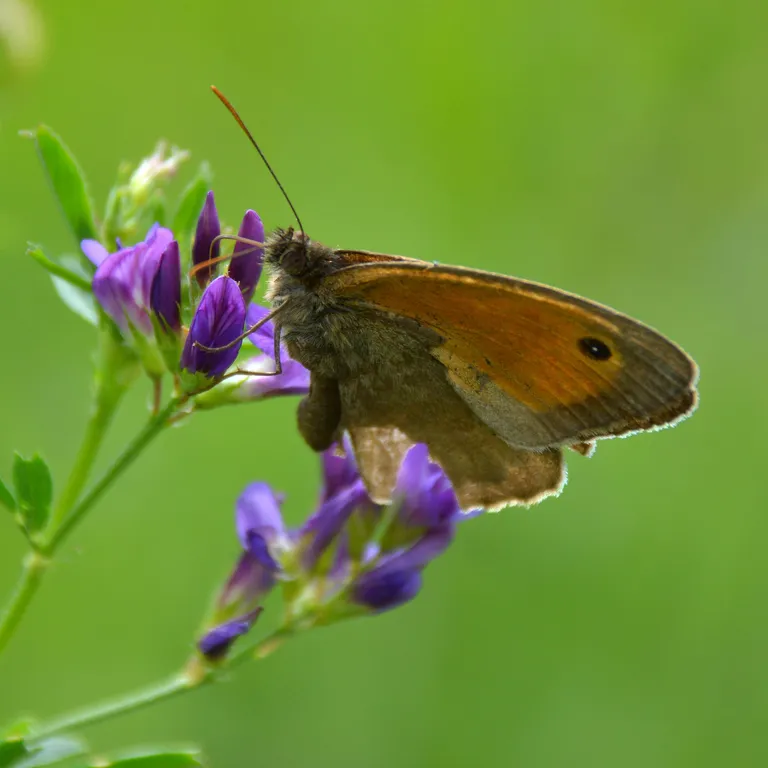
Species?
Maniola jurtina
